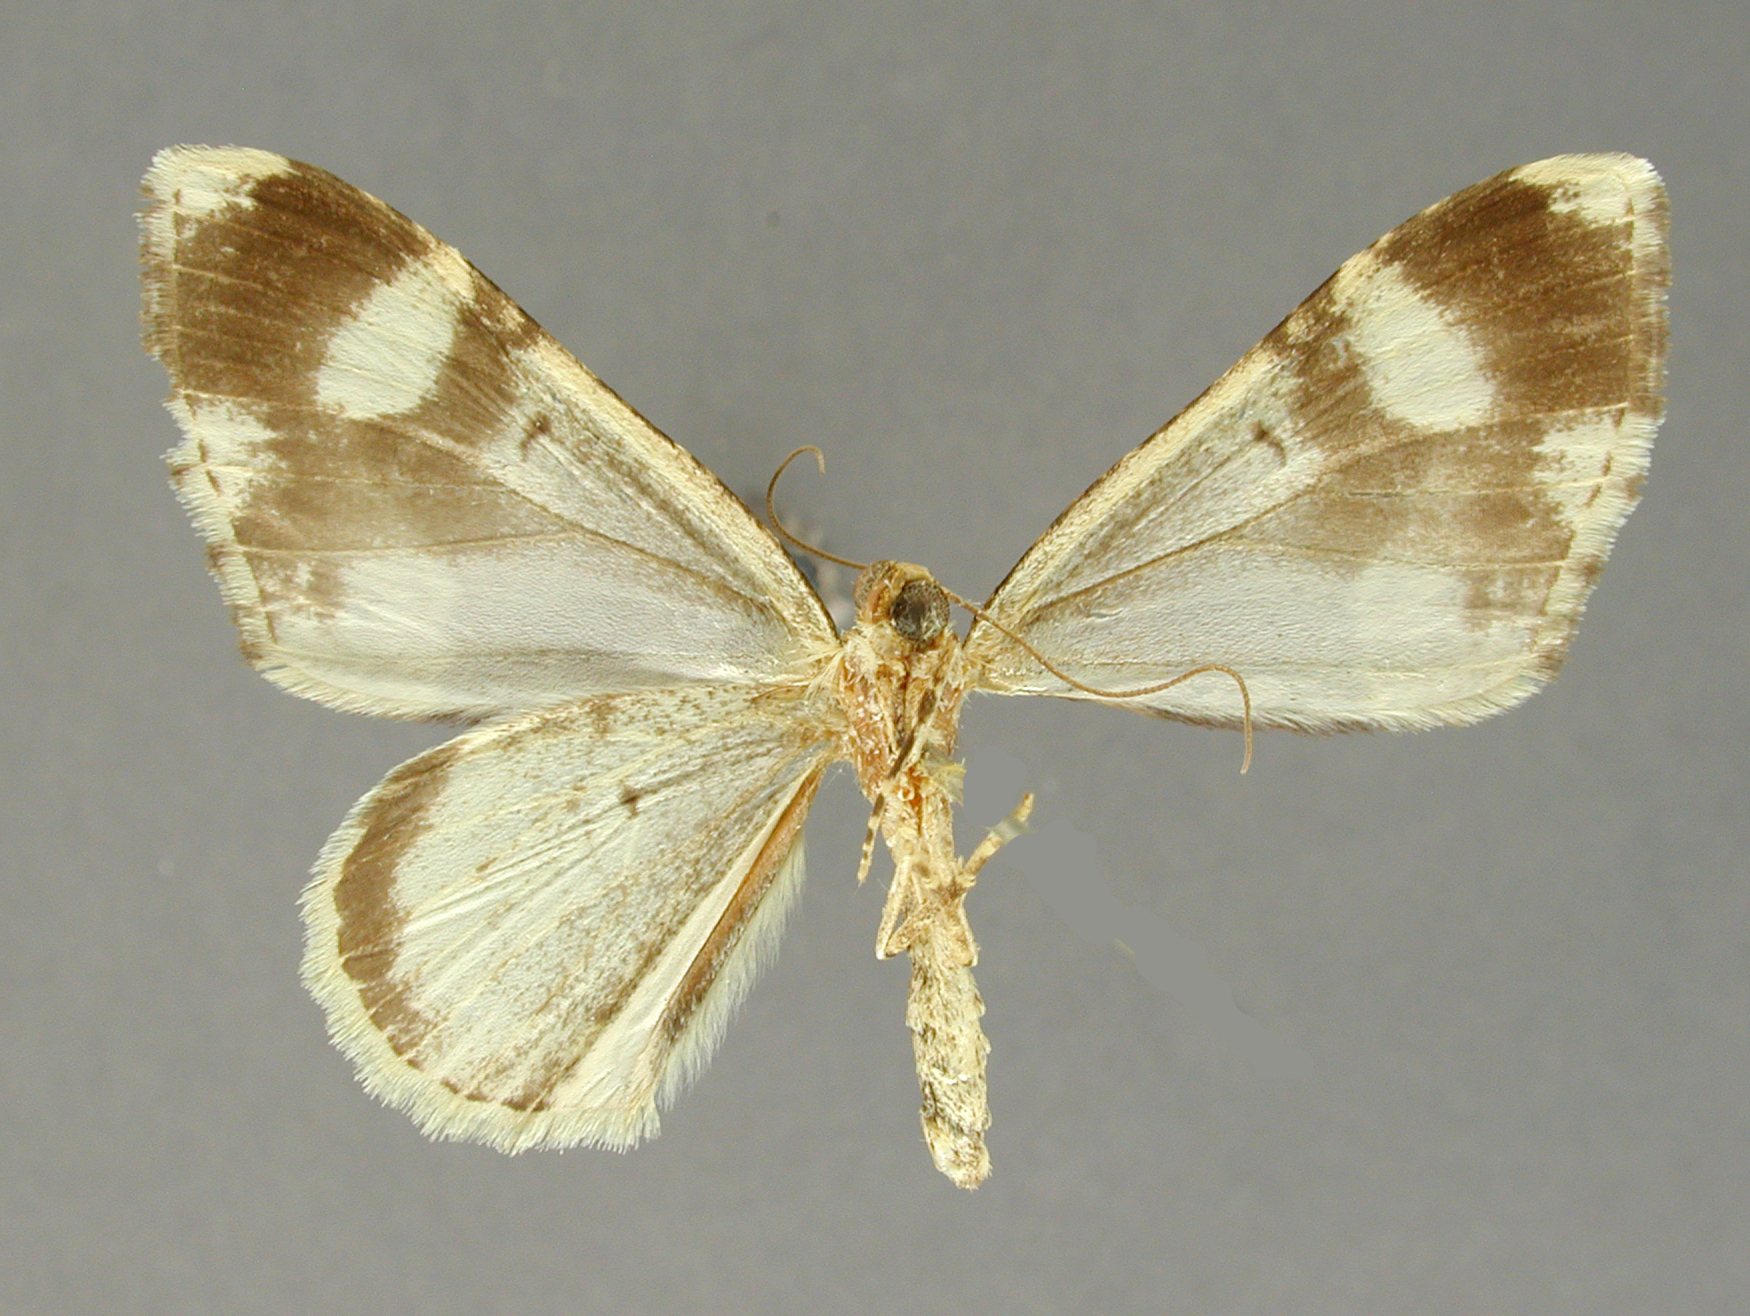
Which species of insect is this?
Hammaptera genurma
